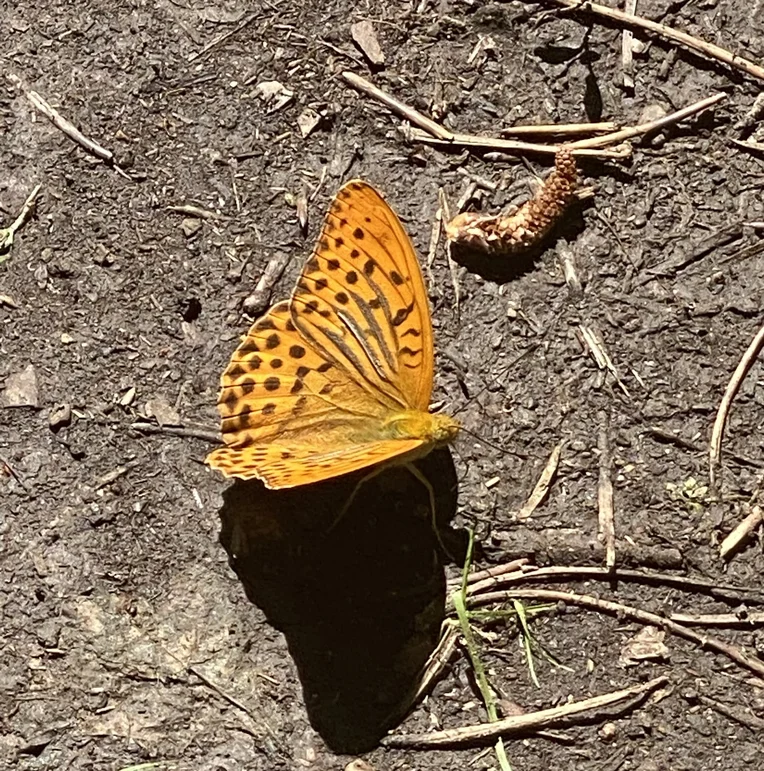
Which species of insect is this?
Argynnis paphia
